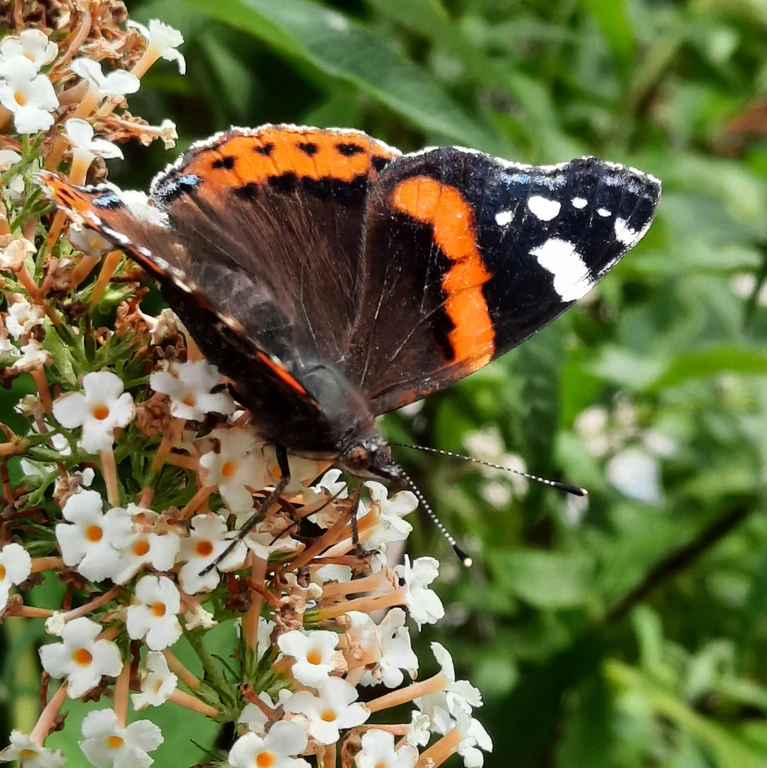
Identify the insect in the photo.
Vanessa atalanta
